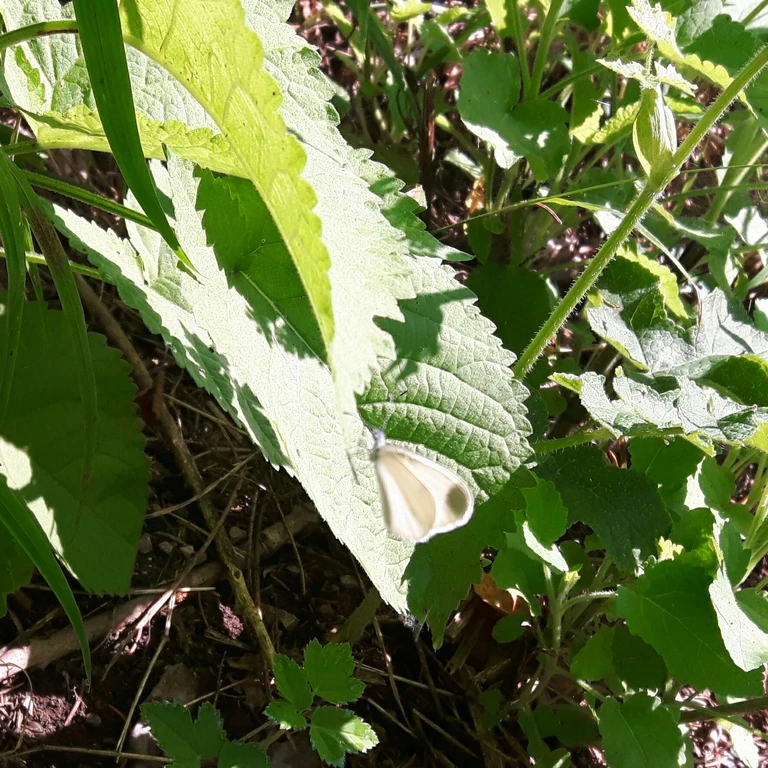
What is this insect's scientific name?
Leptidea sinapis/juvernica
